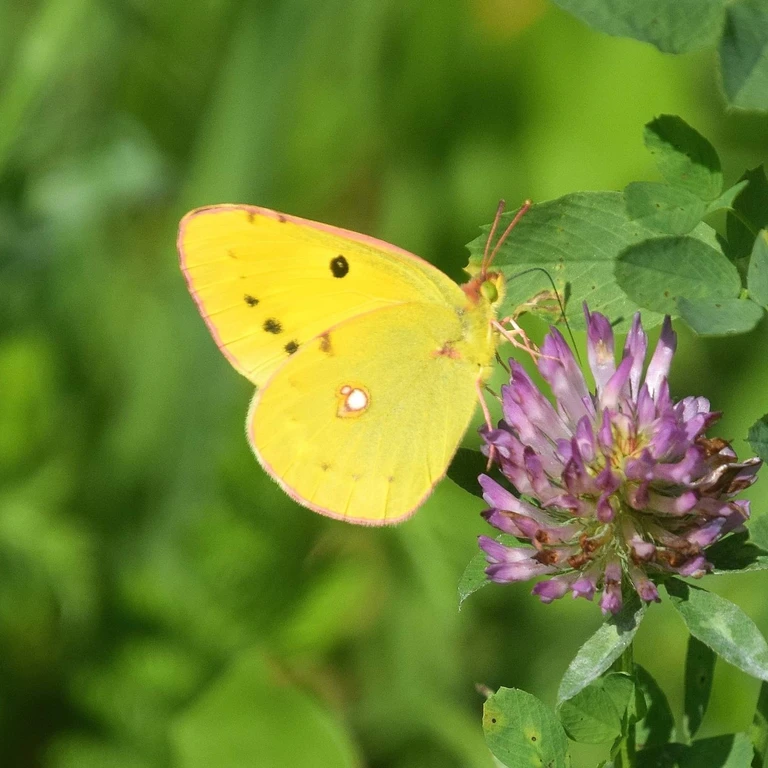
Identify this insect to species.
Colias croceus
